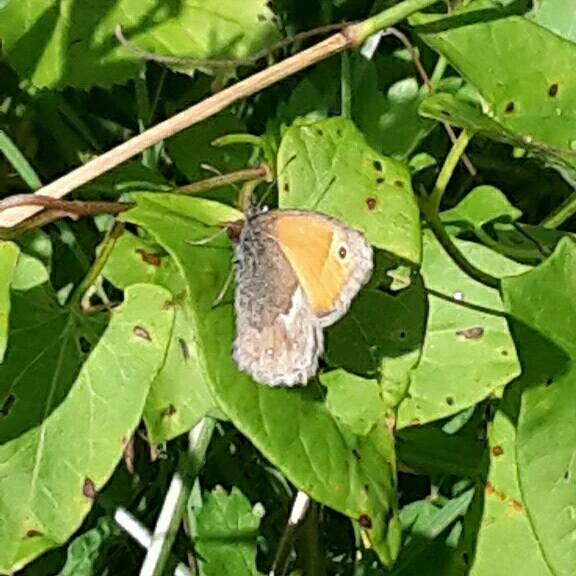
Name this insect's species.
Coenonympha pamphilus
